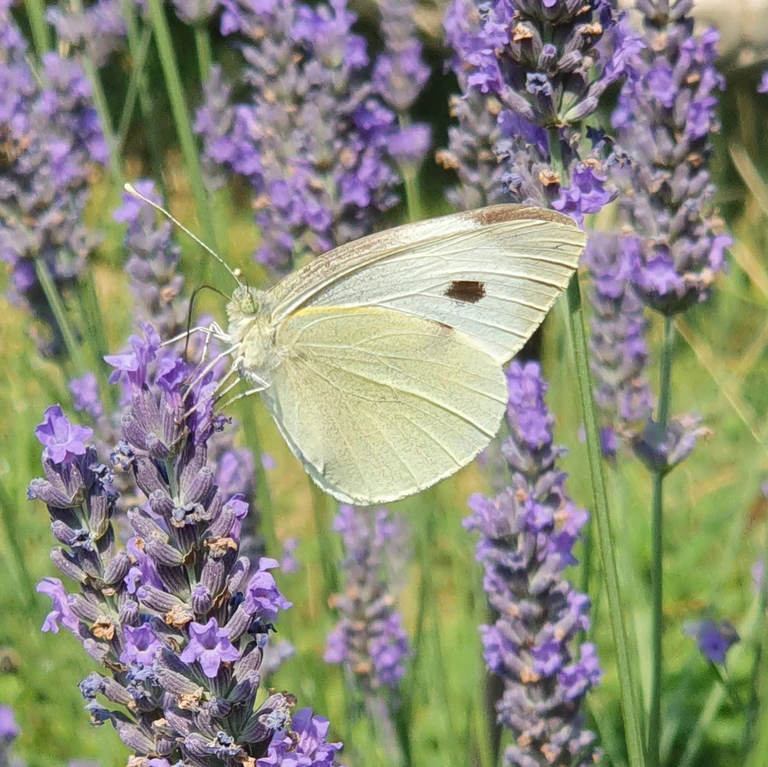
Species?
Pieris brassicae
